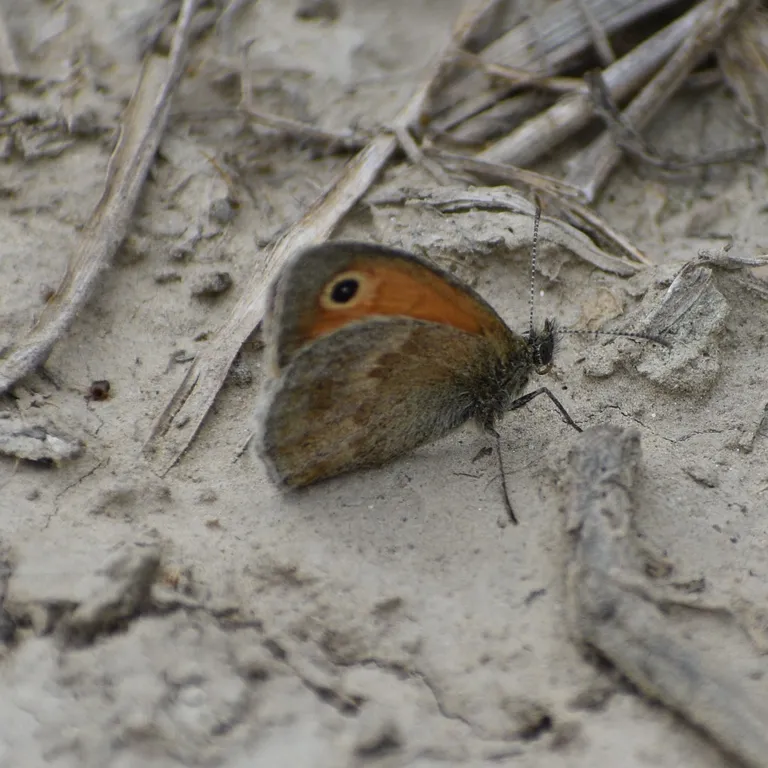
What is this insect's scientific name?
Coenonympha pamphilus
